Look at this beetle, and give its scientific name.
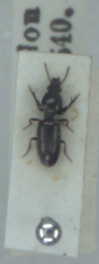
Dyschirius politus
